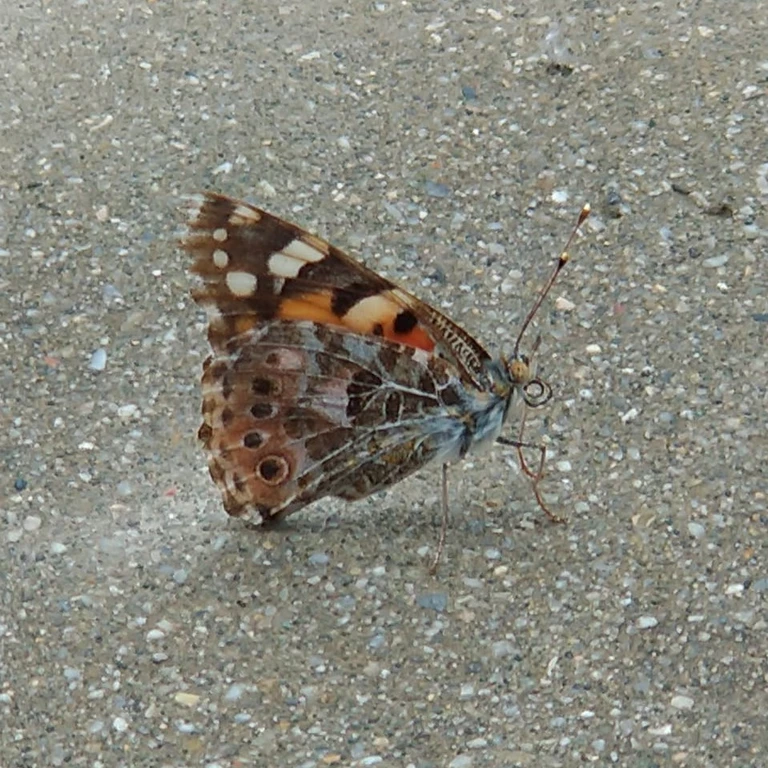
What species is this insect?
Vanessa cardui
